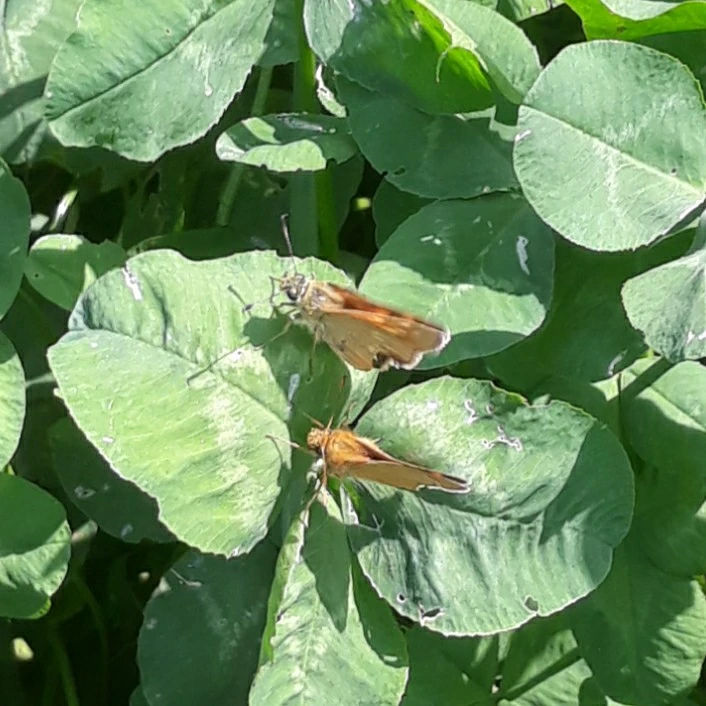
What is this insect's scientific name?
Ochlodes sylvanus (also Ochlodes venata)
